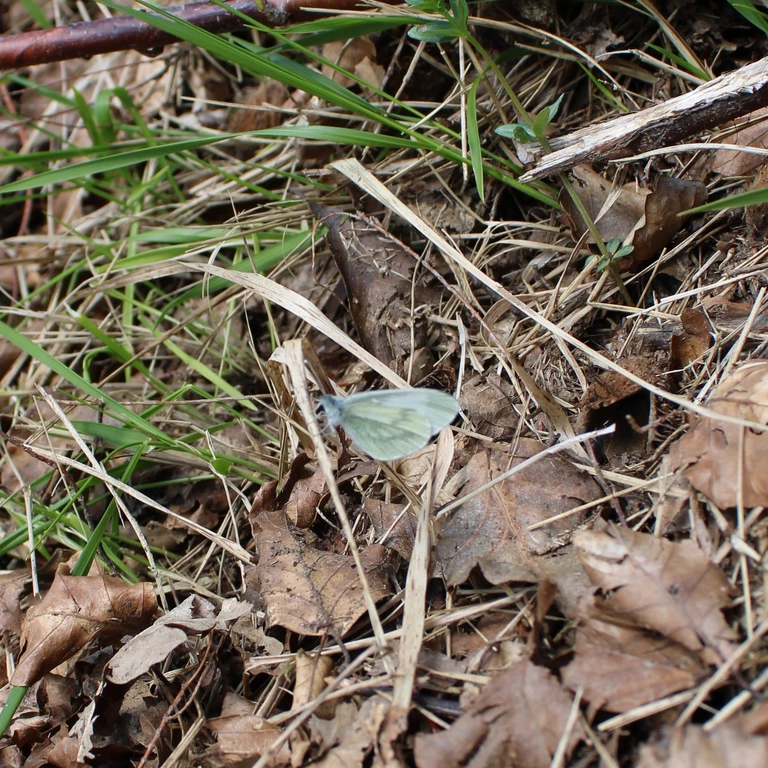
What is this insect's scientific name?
Leptidea sinapis/juvernica
